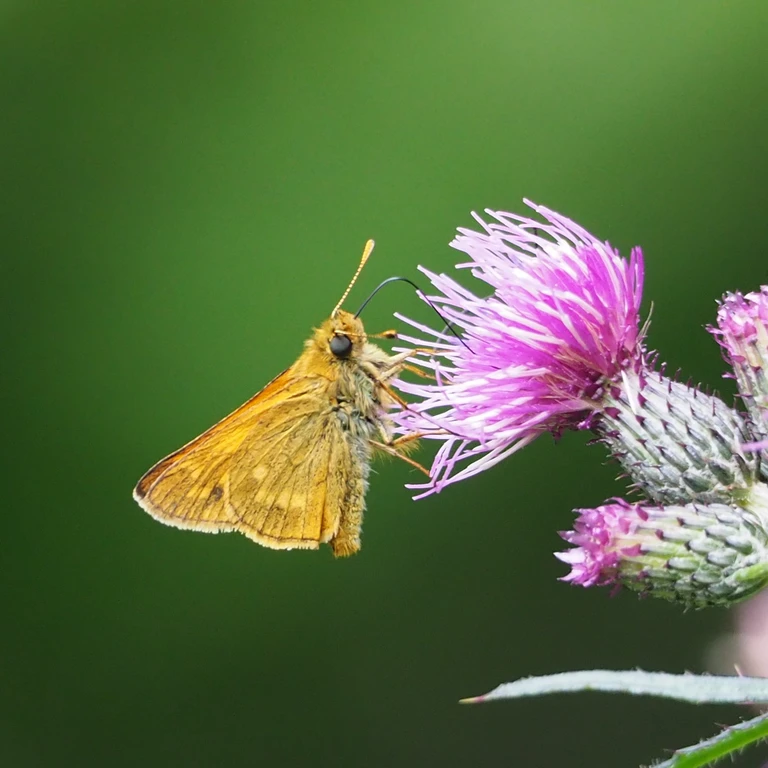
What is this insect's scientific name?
Ochlodes sylvanus (also Ochlodes venata)
